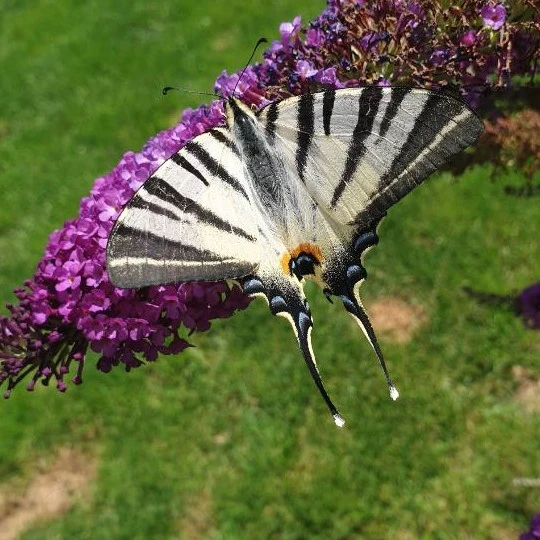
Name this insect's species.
Iphiclides podalirius
